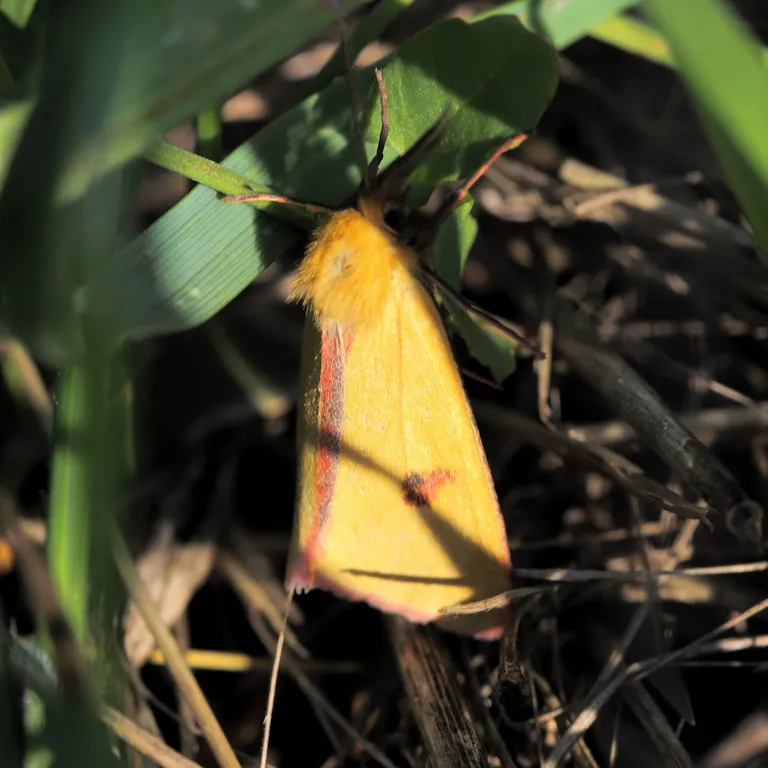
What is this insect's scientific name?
Diacrisia sannio
